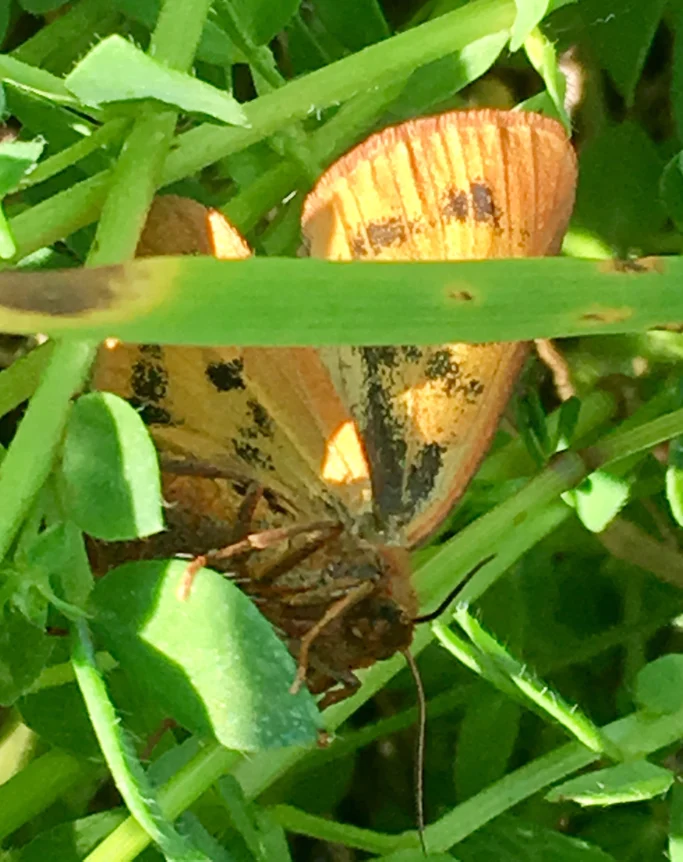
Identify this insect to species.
Diacrisia sannio
